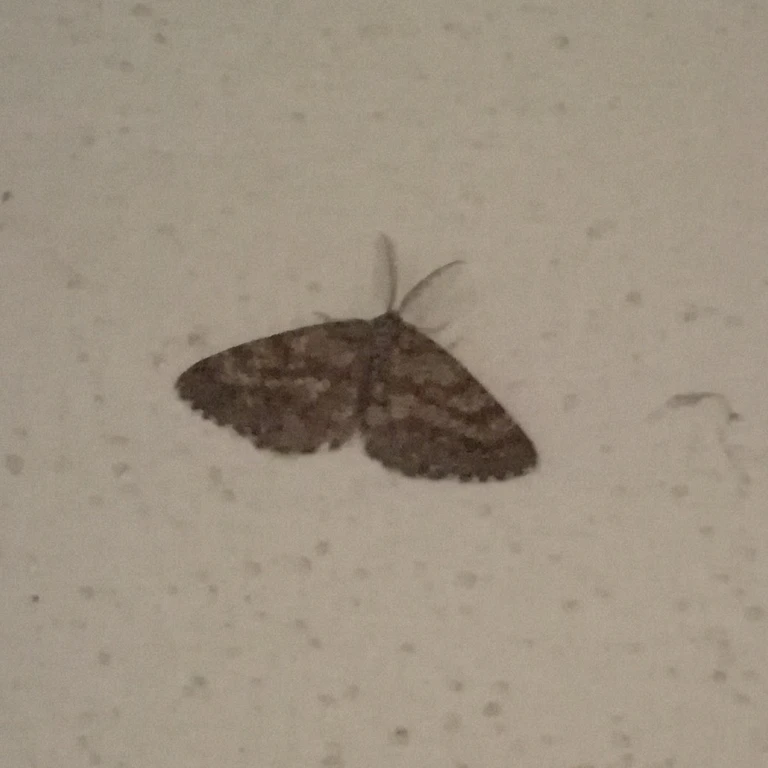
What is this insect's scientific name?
Ematurga atomaria
